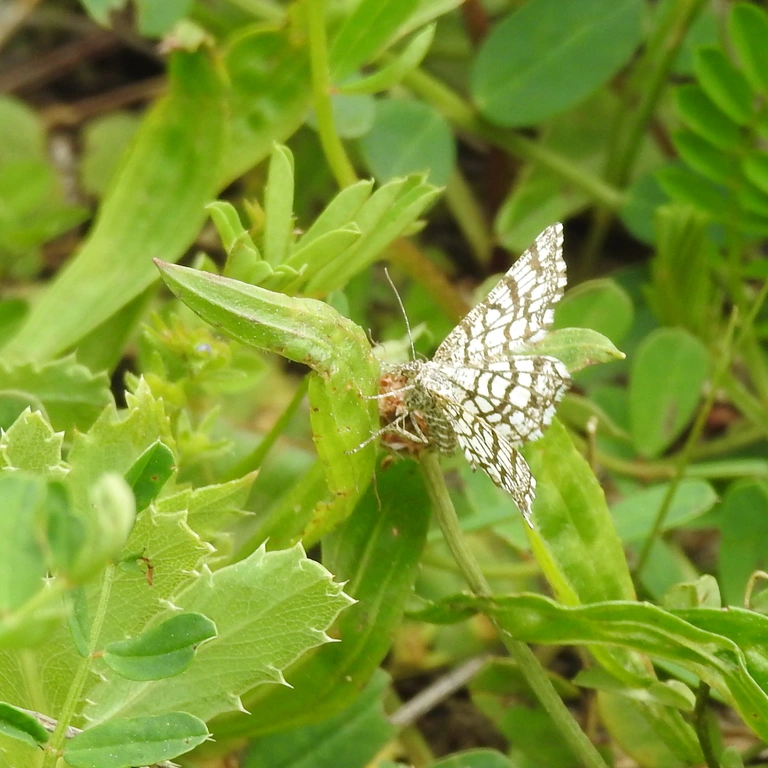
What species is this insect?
Chiasmia clathrata
